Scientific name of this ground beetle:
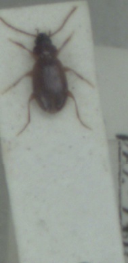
Trechus quadristriatus
